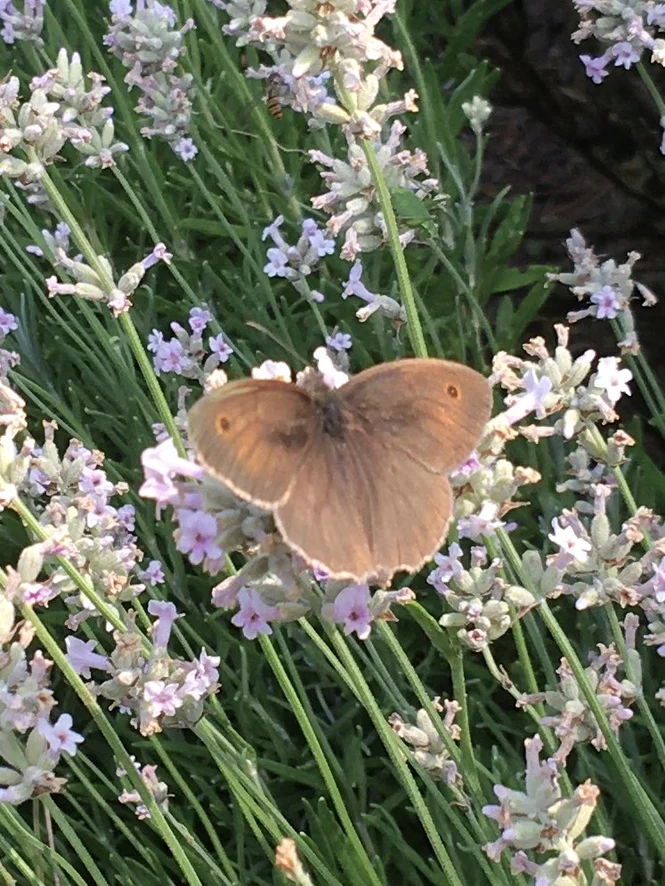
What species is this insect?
Maniola jurtina
